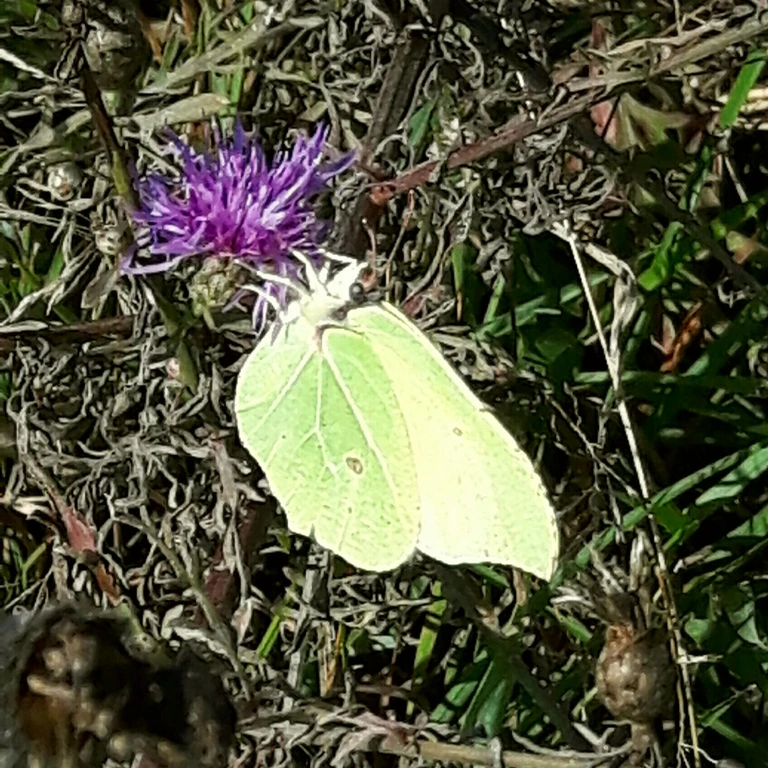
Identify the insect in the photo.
Gonepteryx rhamni
